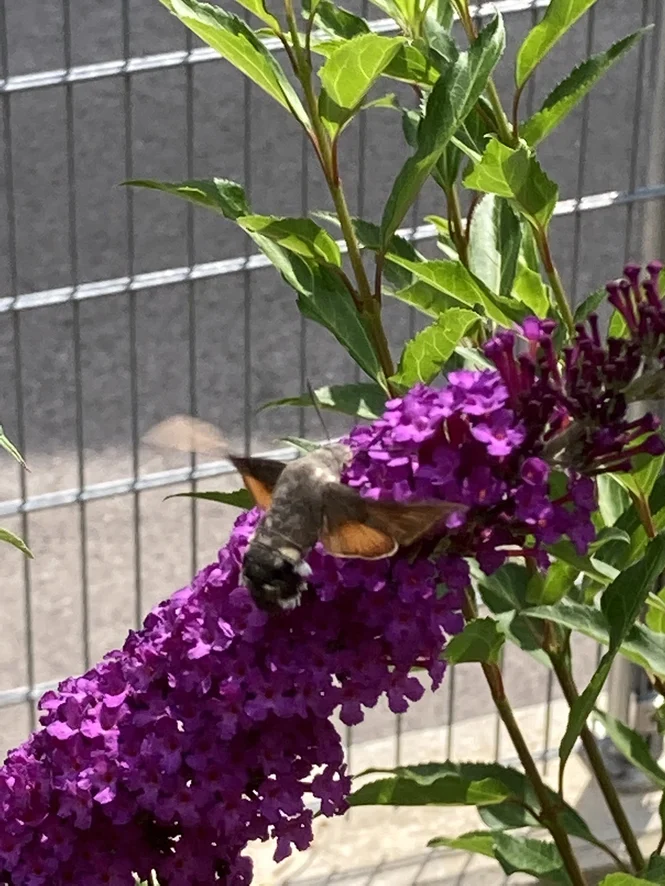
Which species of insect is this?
Macroglossum stellatarum
